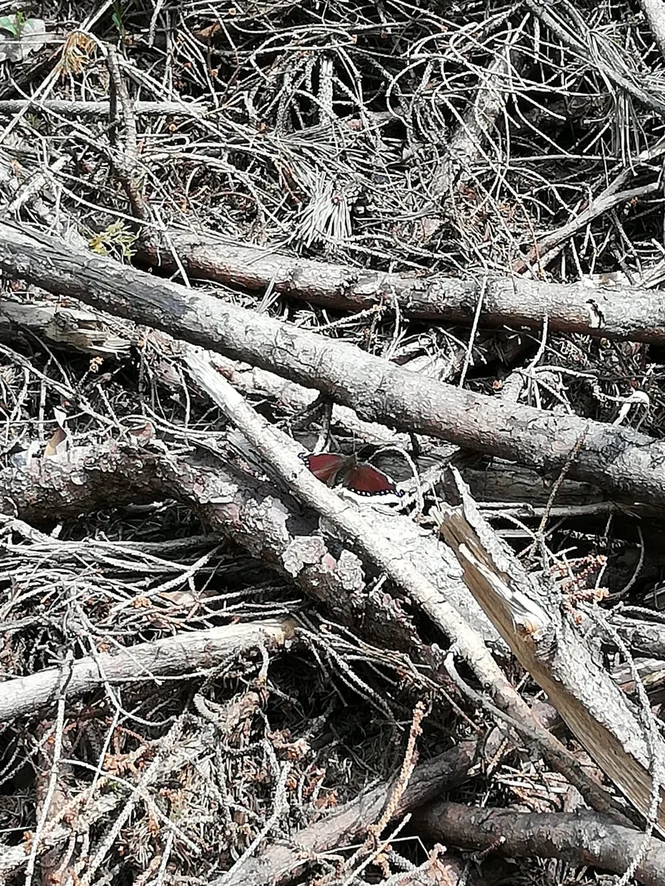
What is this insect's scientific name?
Nymphalis antiopa
